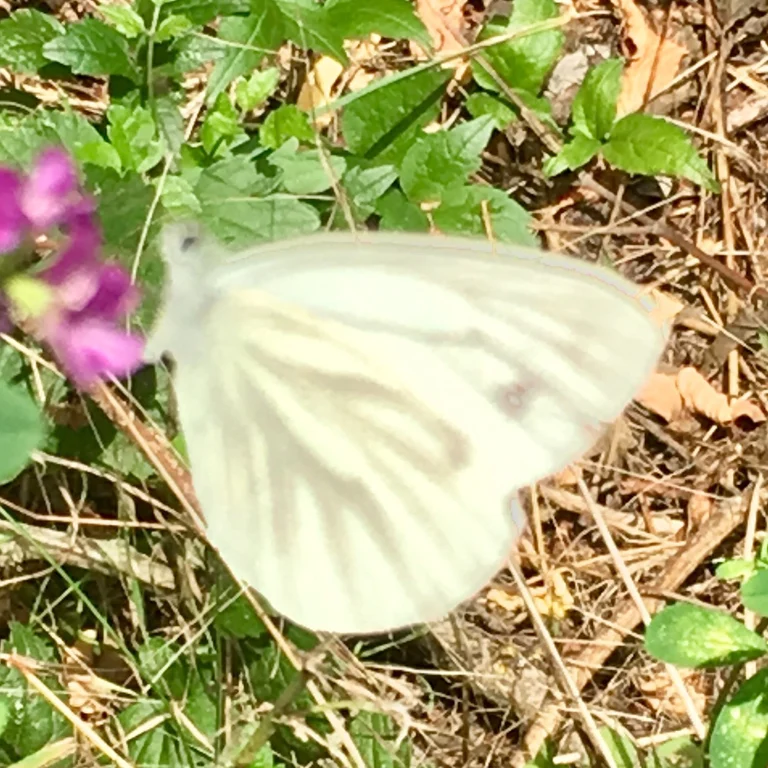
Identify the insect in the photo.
Pieris napi
